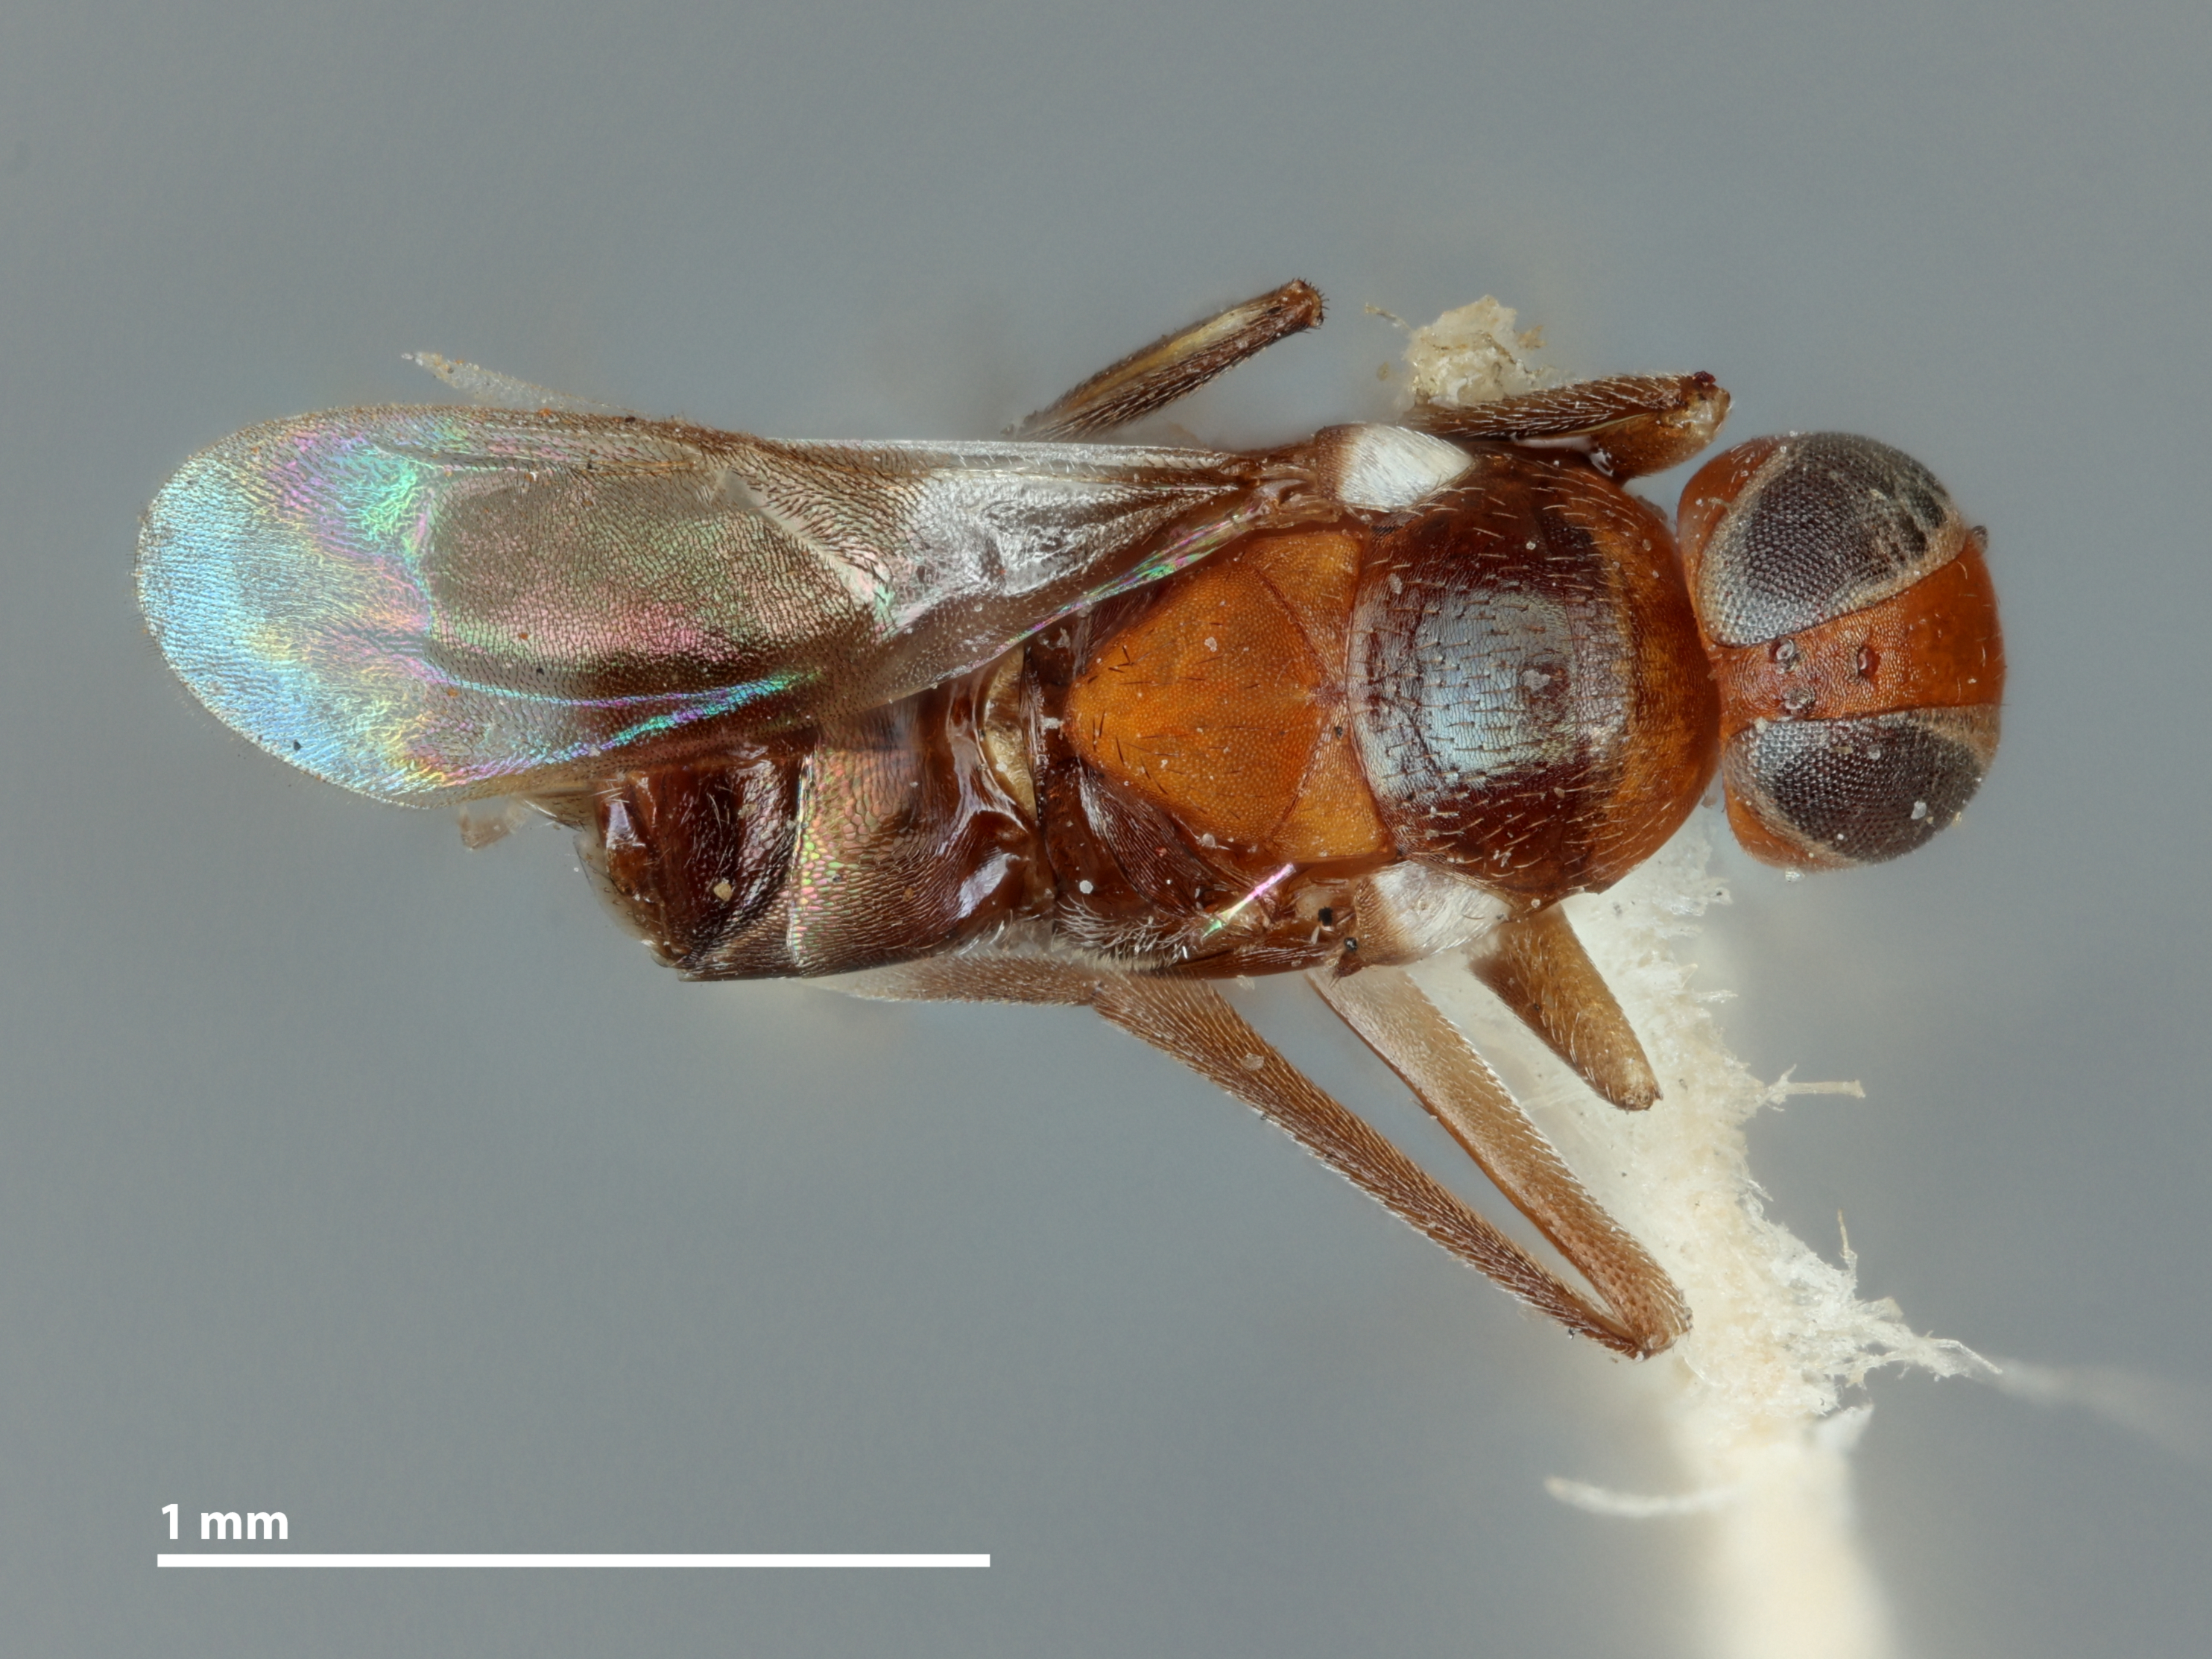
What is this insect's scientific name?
Homalotylus quayli
